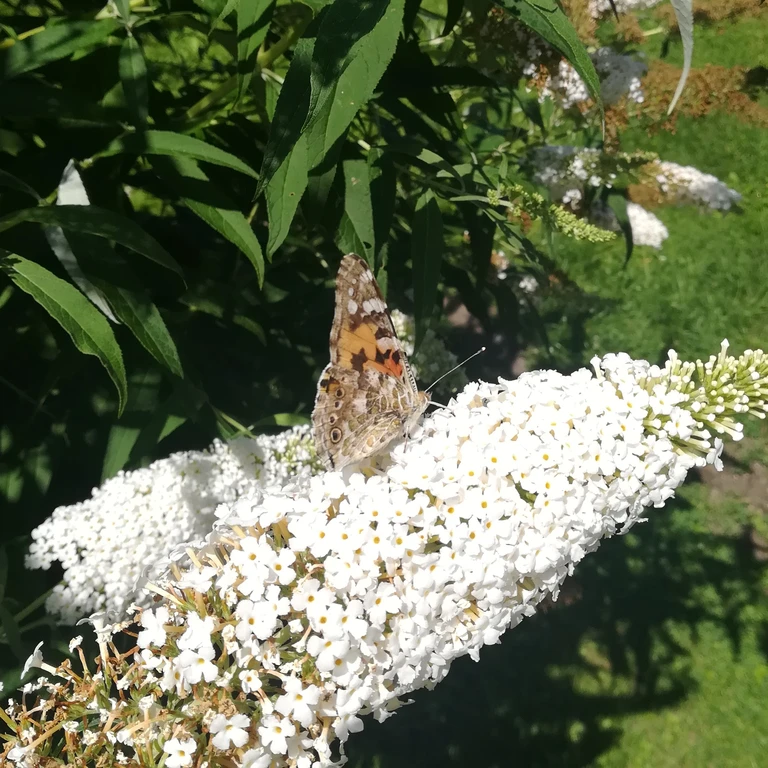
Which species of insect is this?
Vanessa cardui
